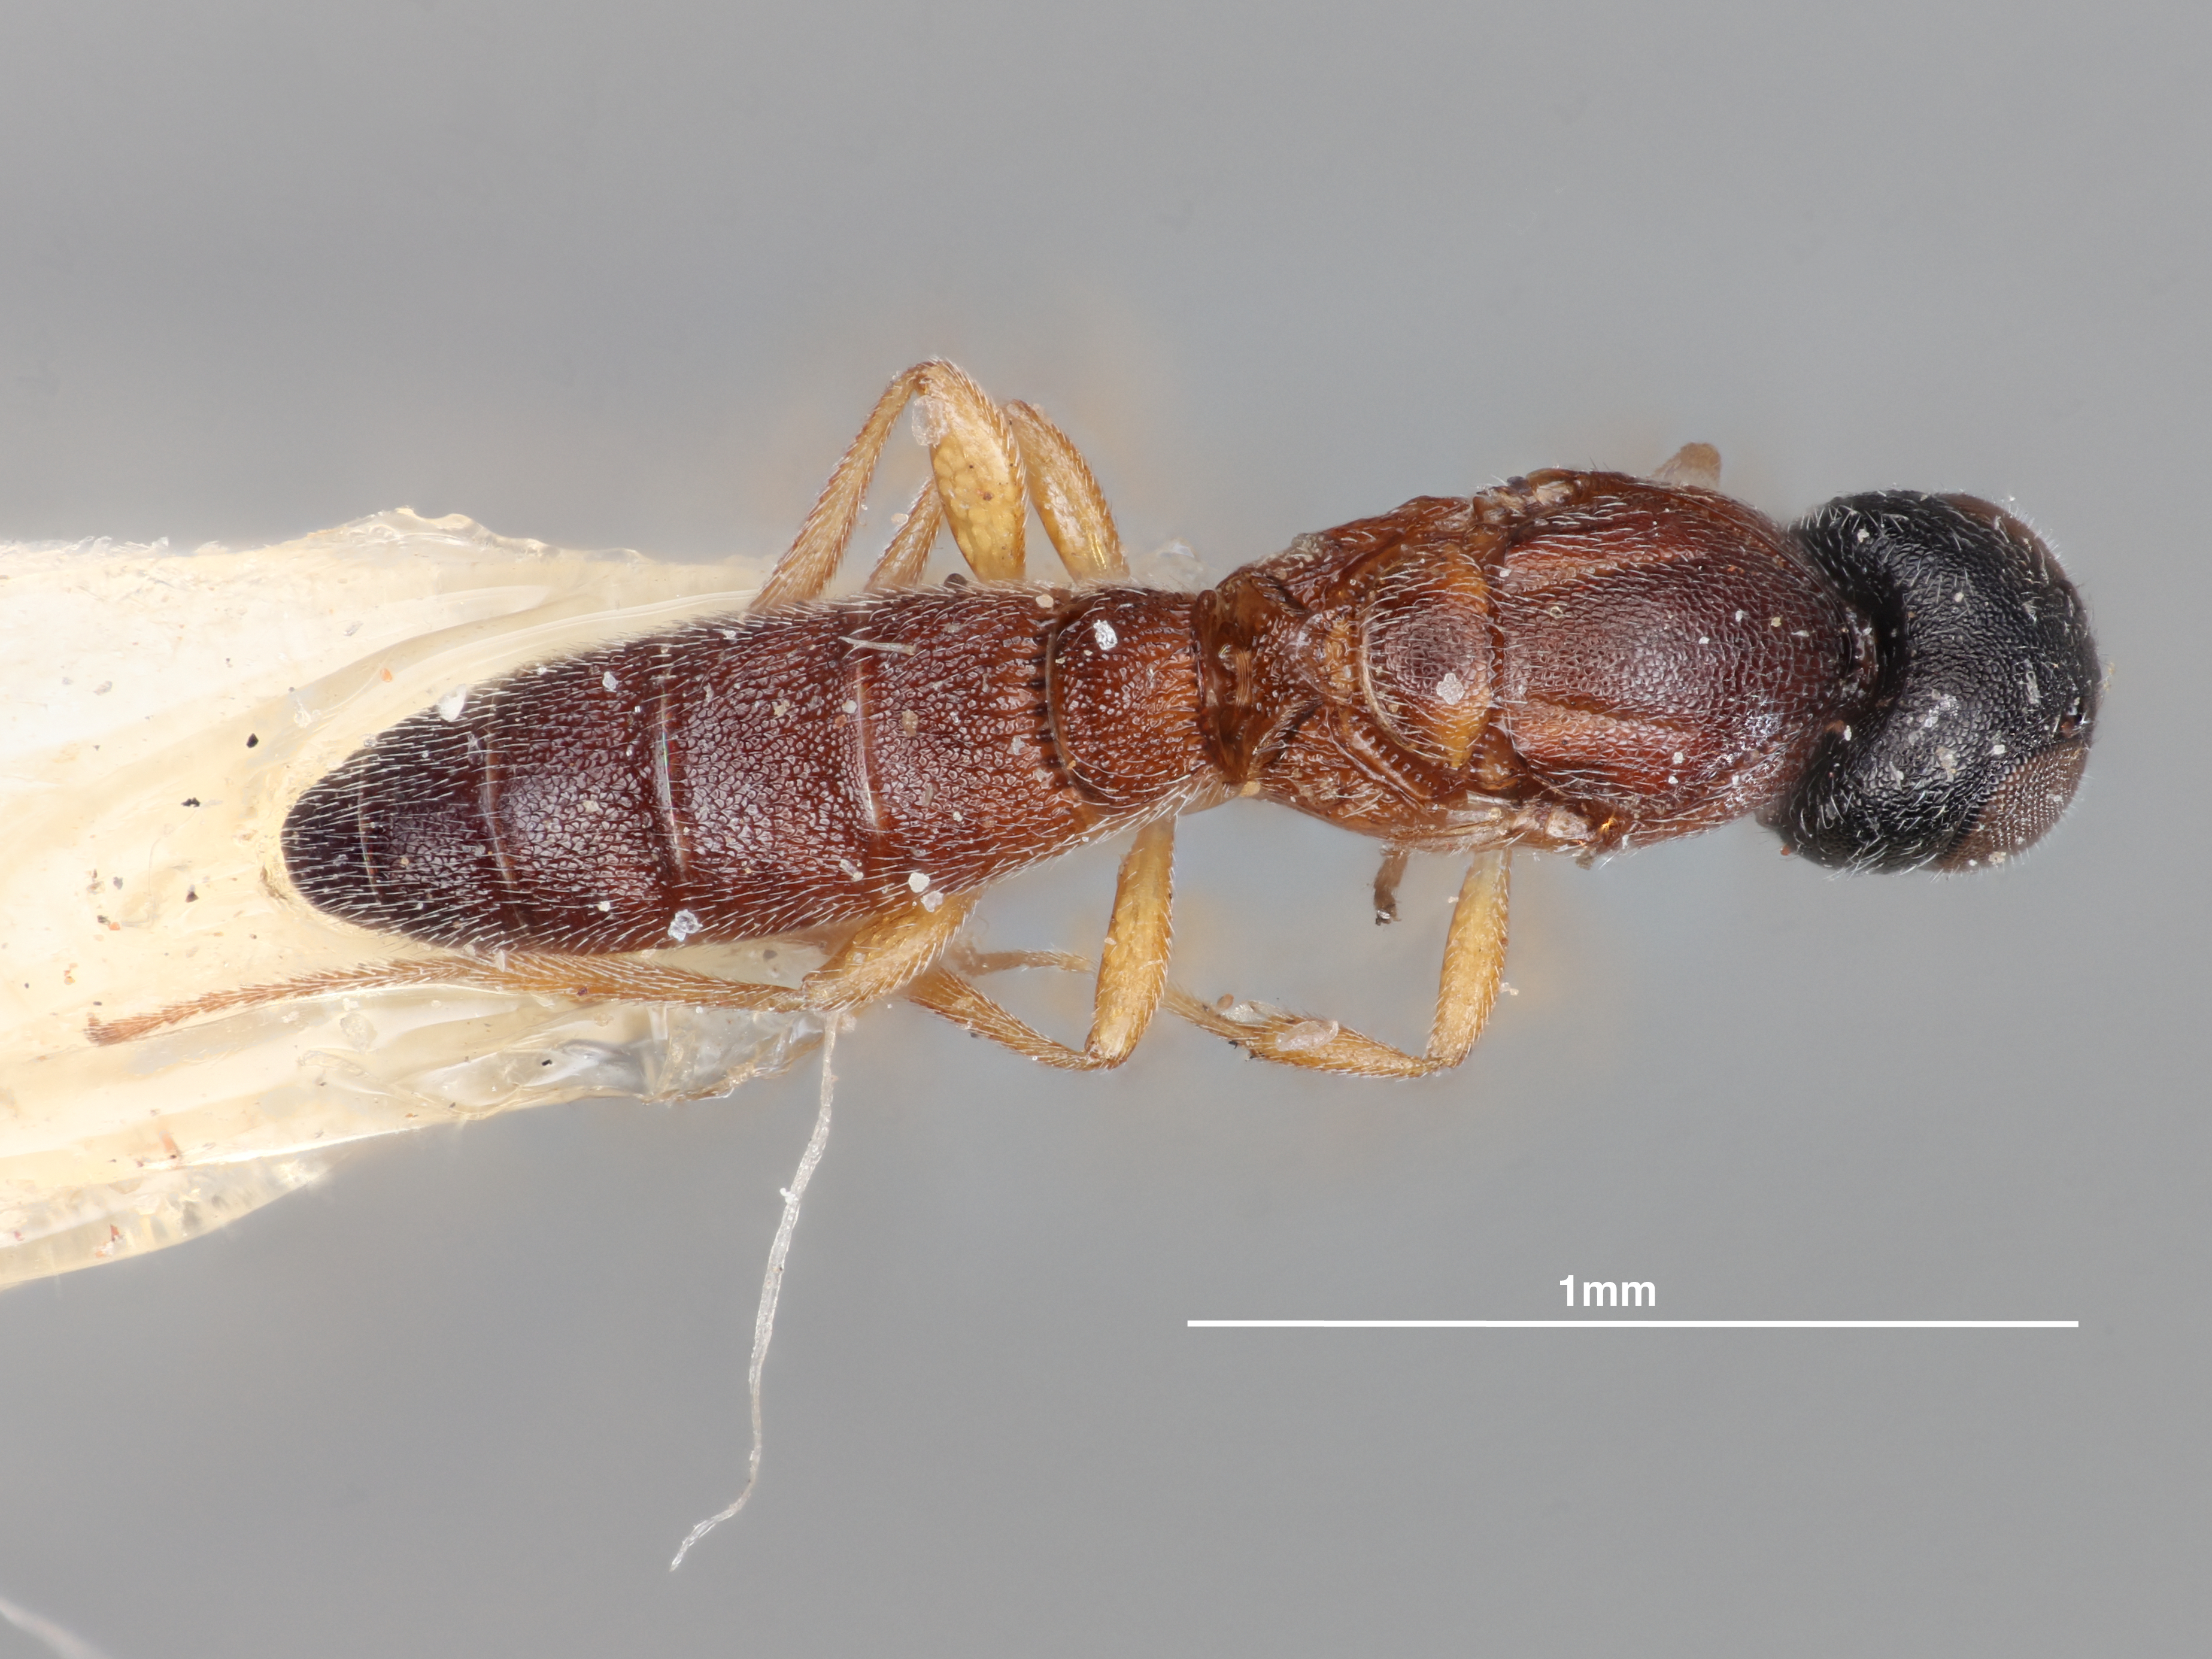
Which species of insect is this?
Leptoteleia peninsularis
